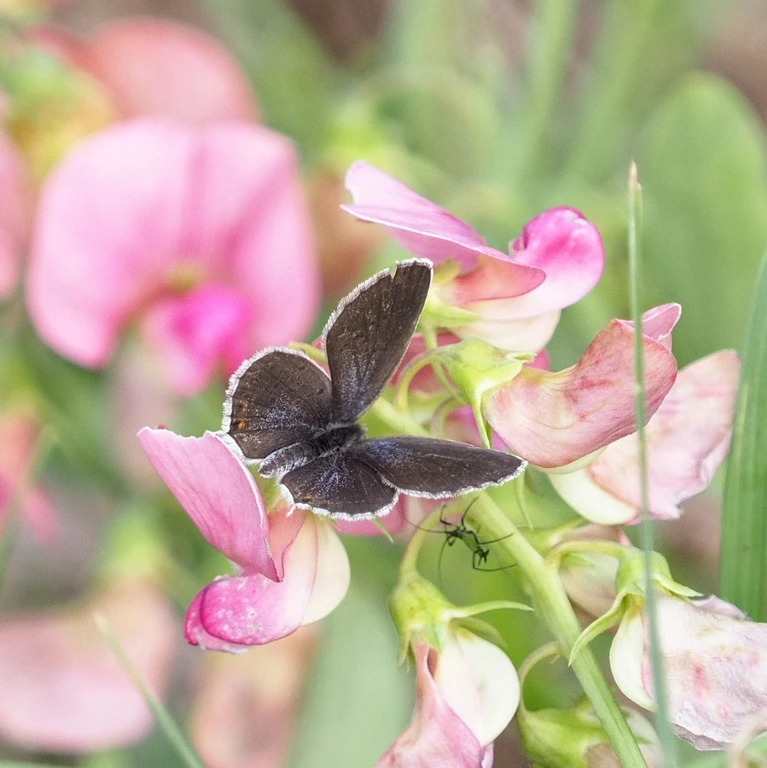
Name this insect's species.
Cupido argiades (also Elkalyce argiades)
